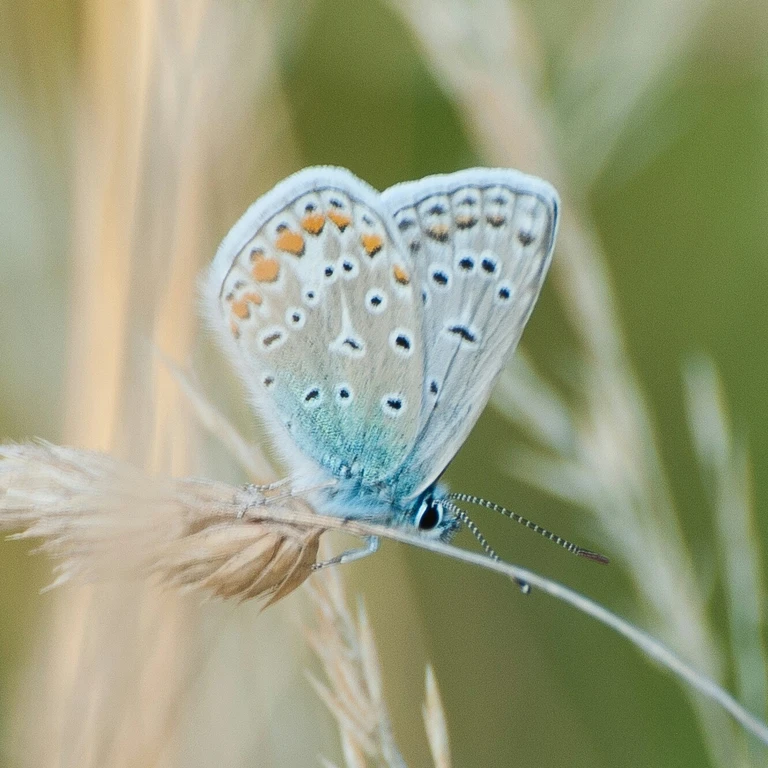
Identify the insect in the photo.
Polyommatus icarus
